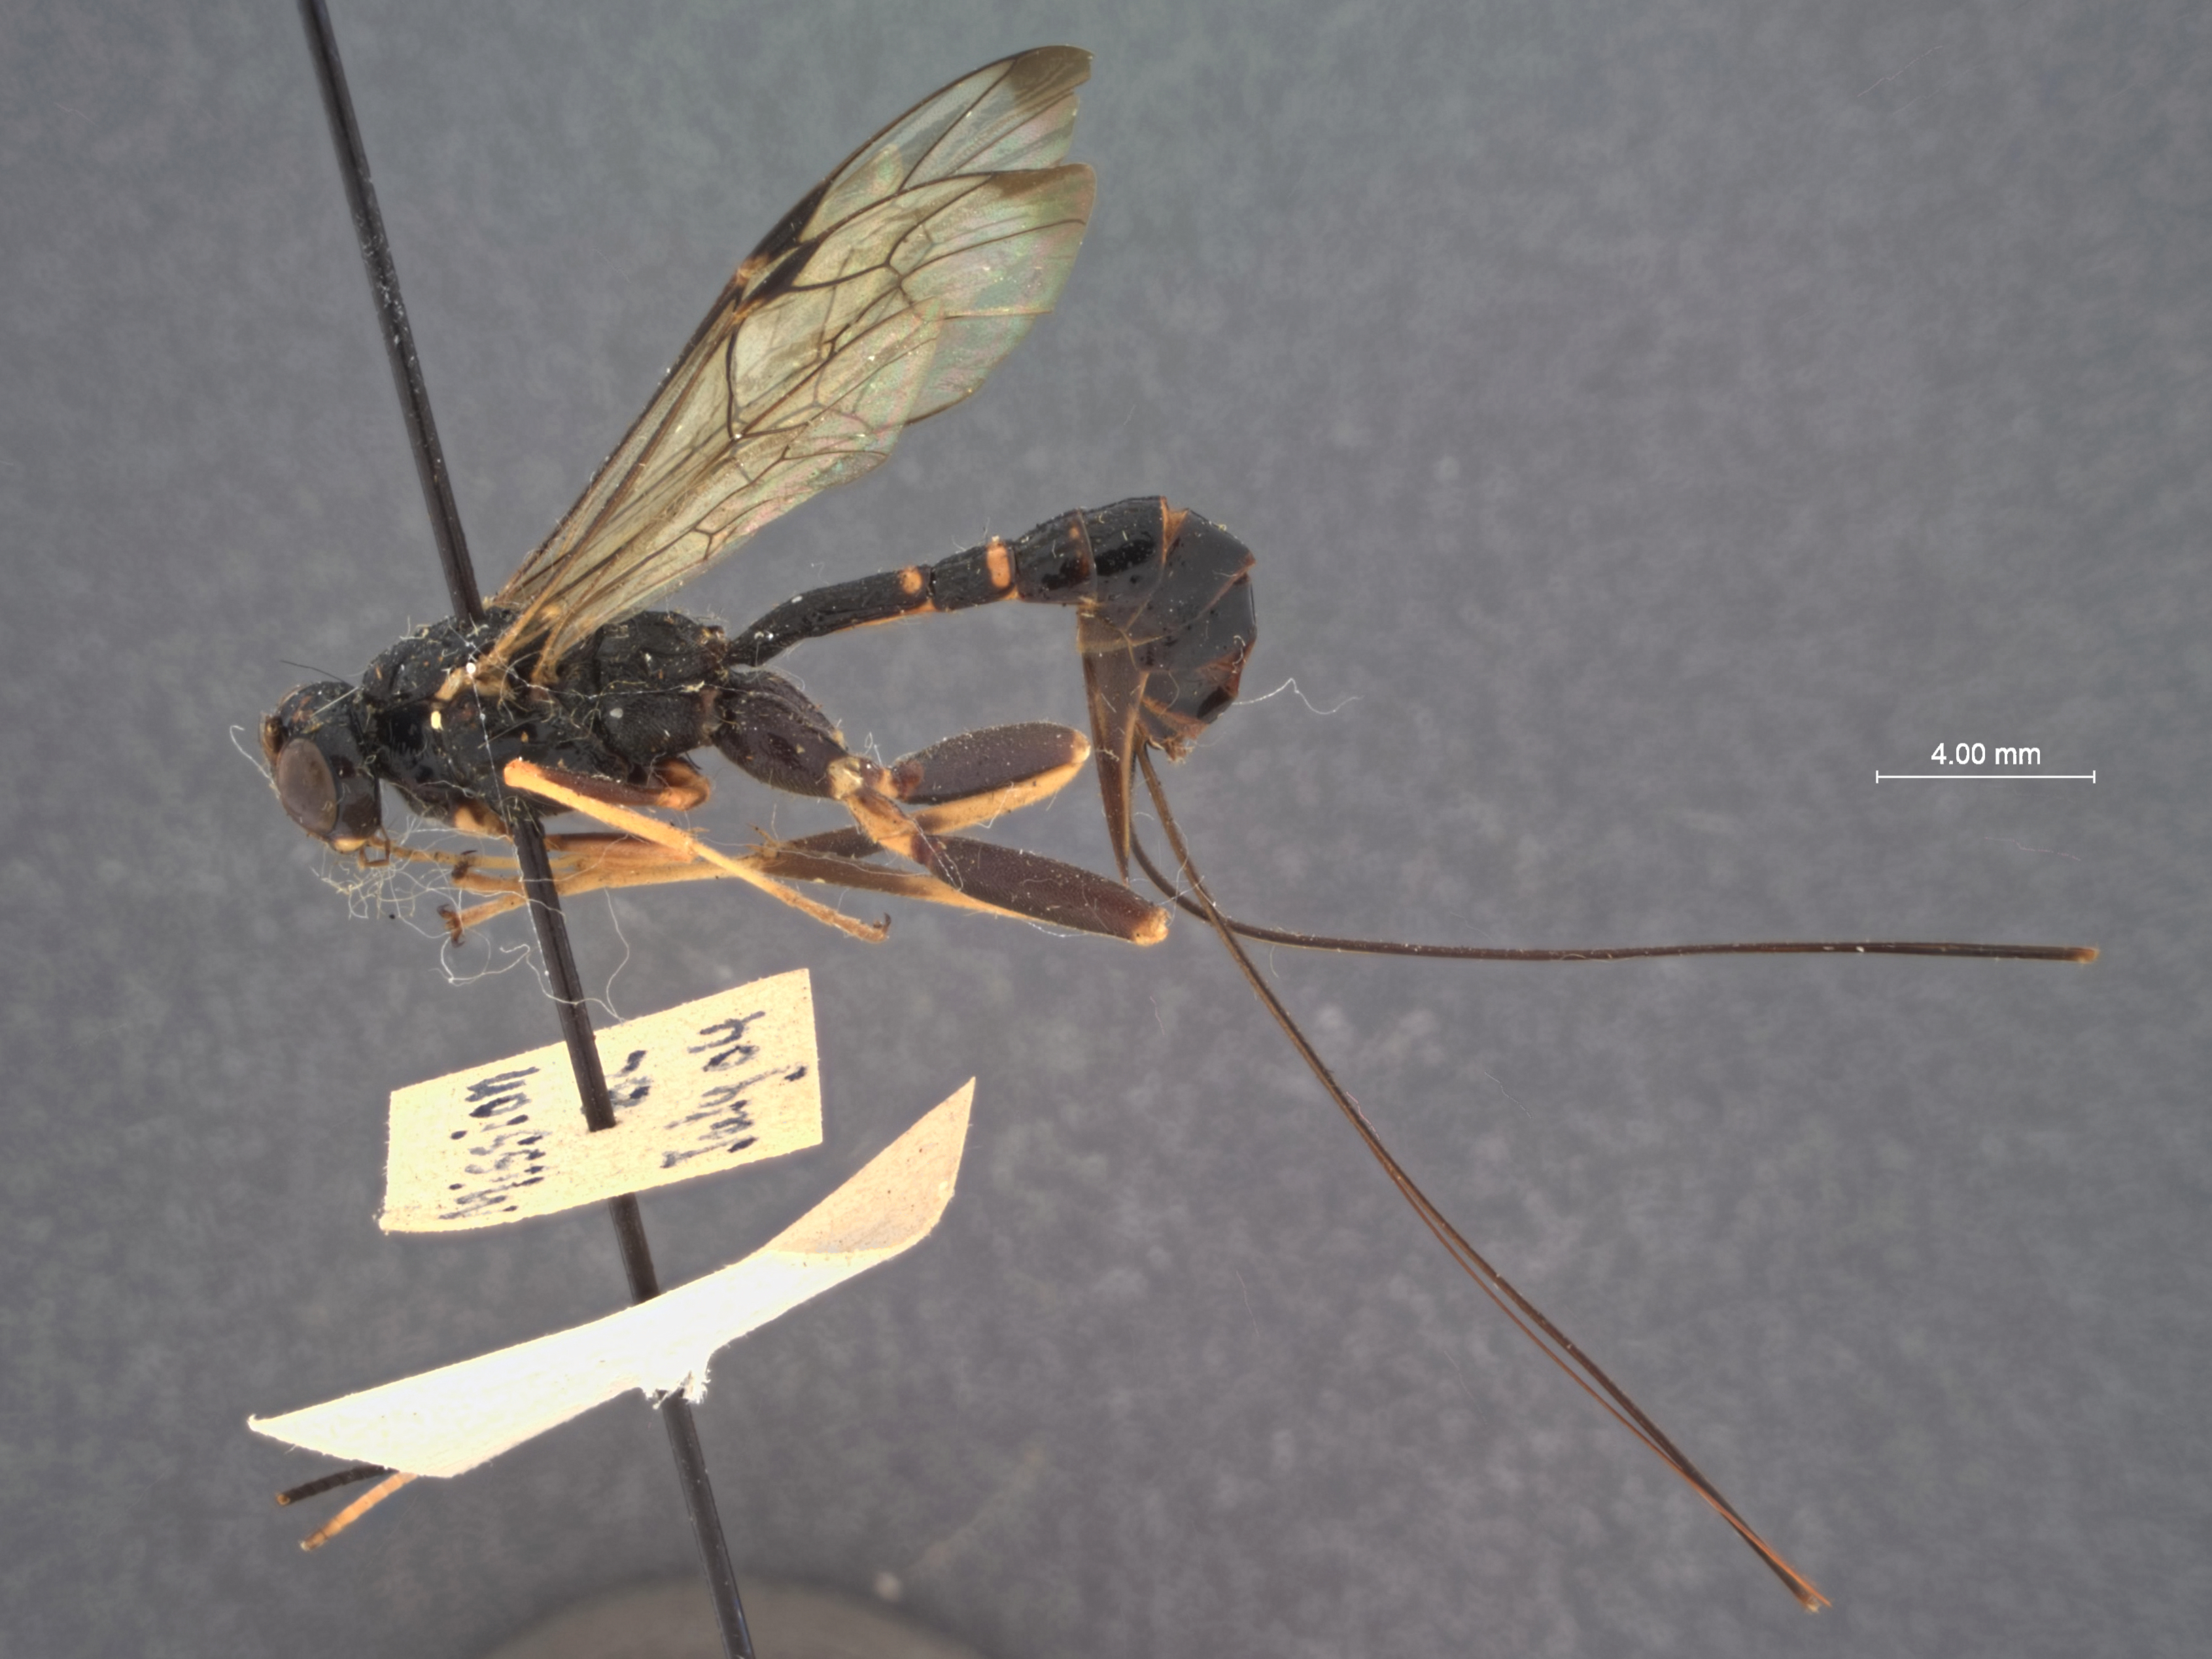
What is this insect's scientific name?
Arotes maurus
